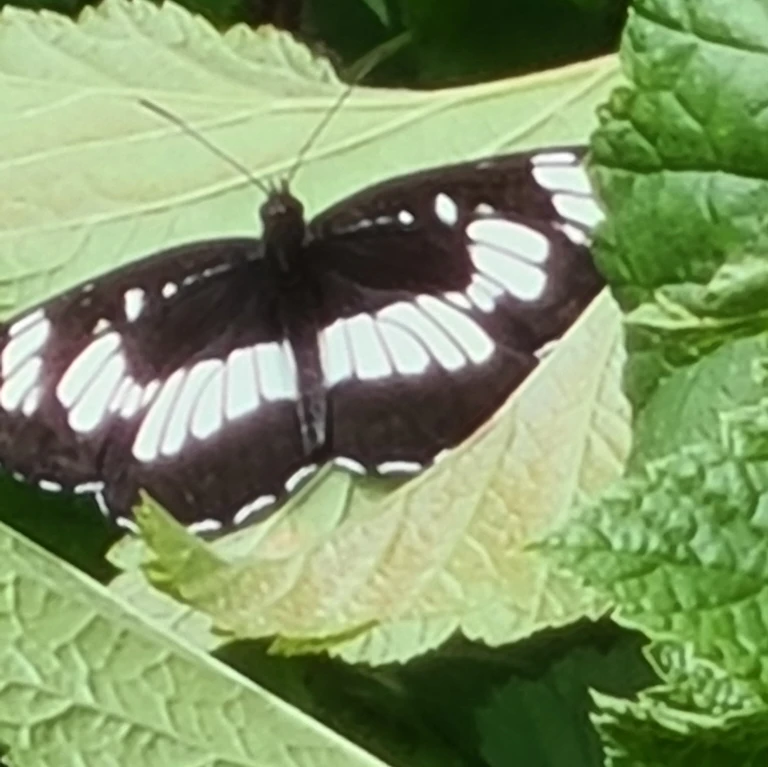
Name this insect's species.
Neptis rivularis
